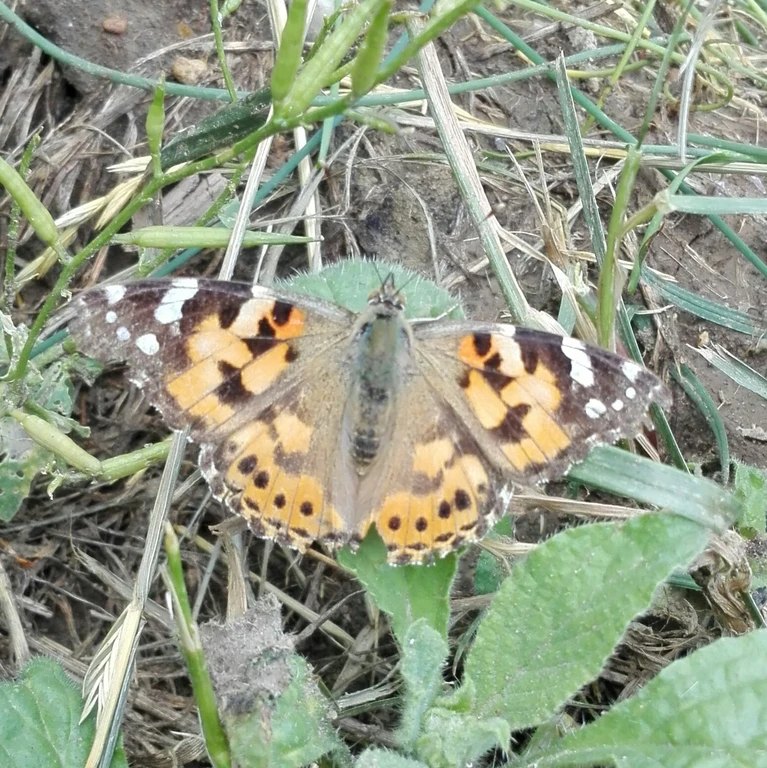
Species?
Vanessa cardui
